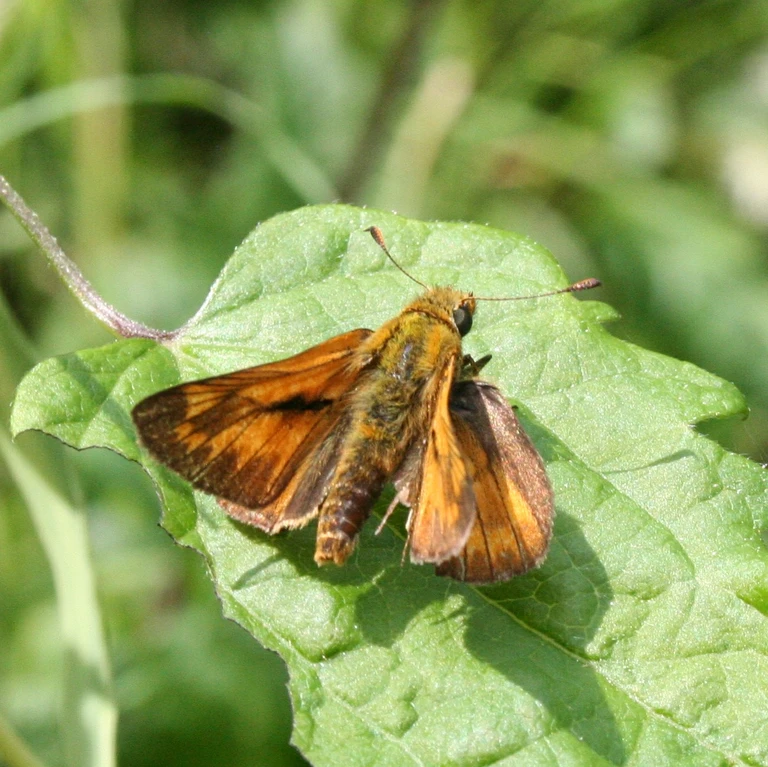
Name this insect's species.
Ochlodes sylvanus (also Ochlodes venata)
